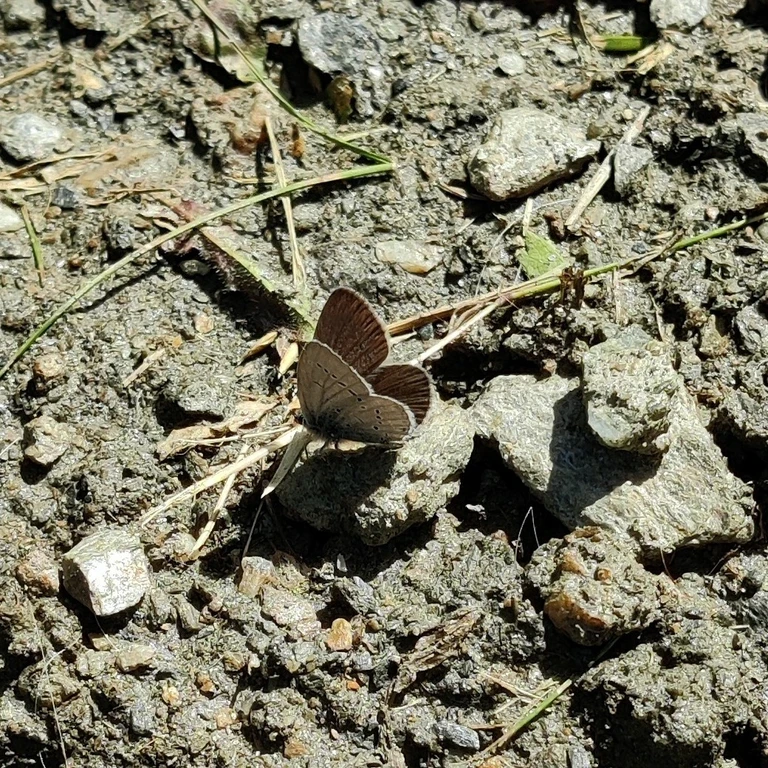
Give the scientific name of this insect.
Cupido minimus
